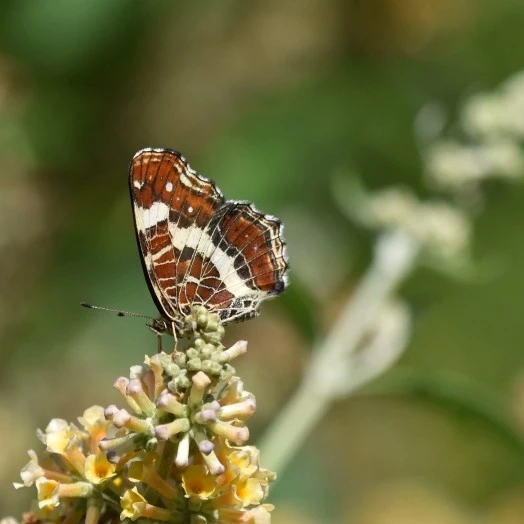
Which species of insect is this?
Araschnia levana
